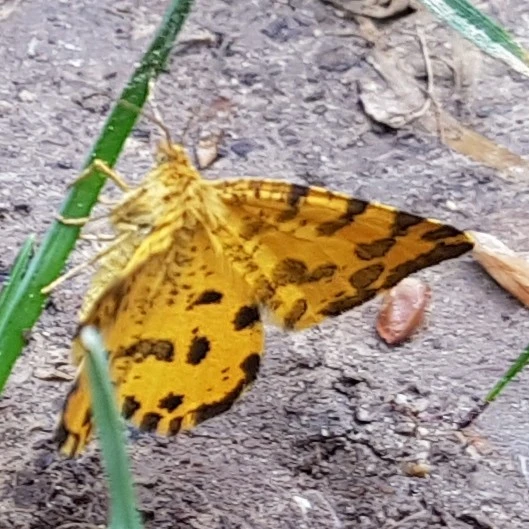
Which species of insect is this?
Pseudopanthera macularia
